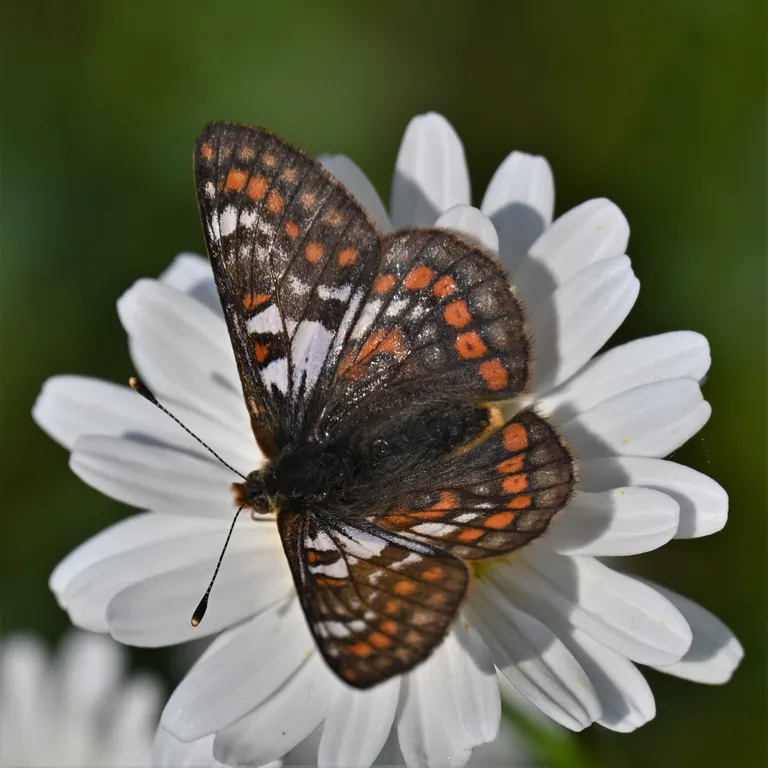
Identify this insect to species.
Euphydryas cynthia (also Hypodryas cynthia)
